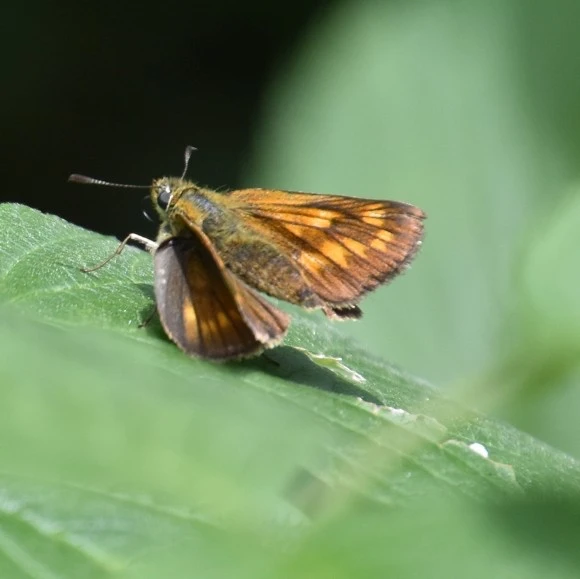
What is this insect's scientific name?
Ochlodes sylvanus (also Ochlodes venata)
